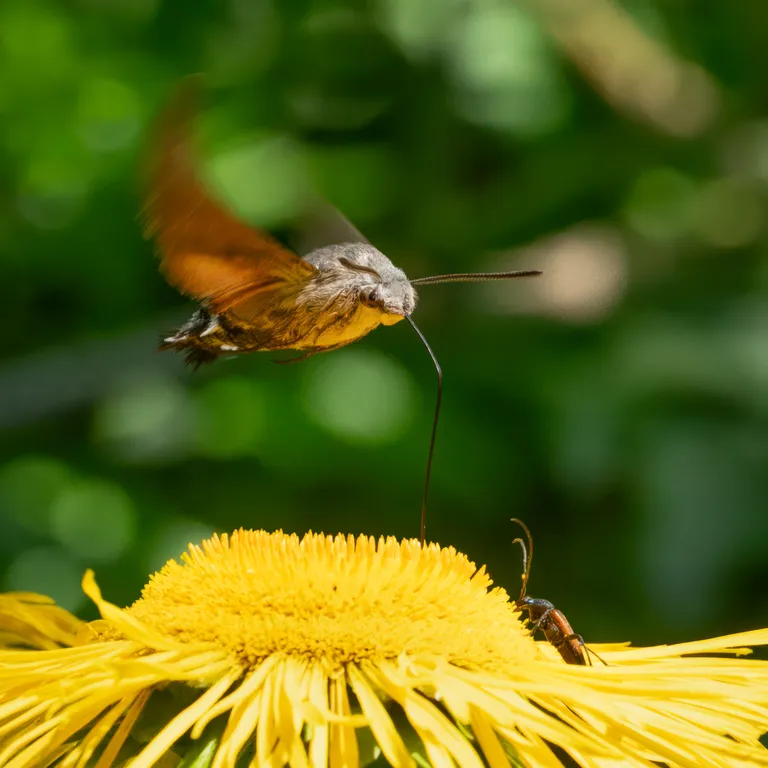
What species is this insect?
Macroglossum stellatarum
